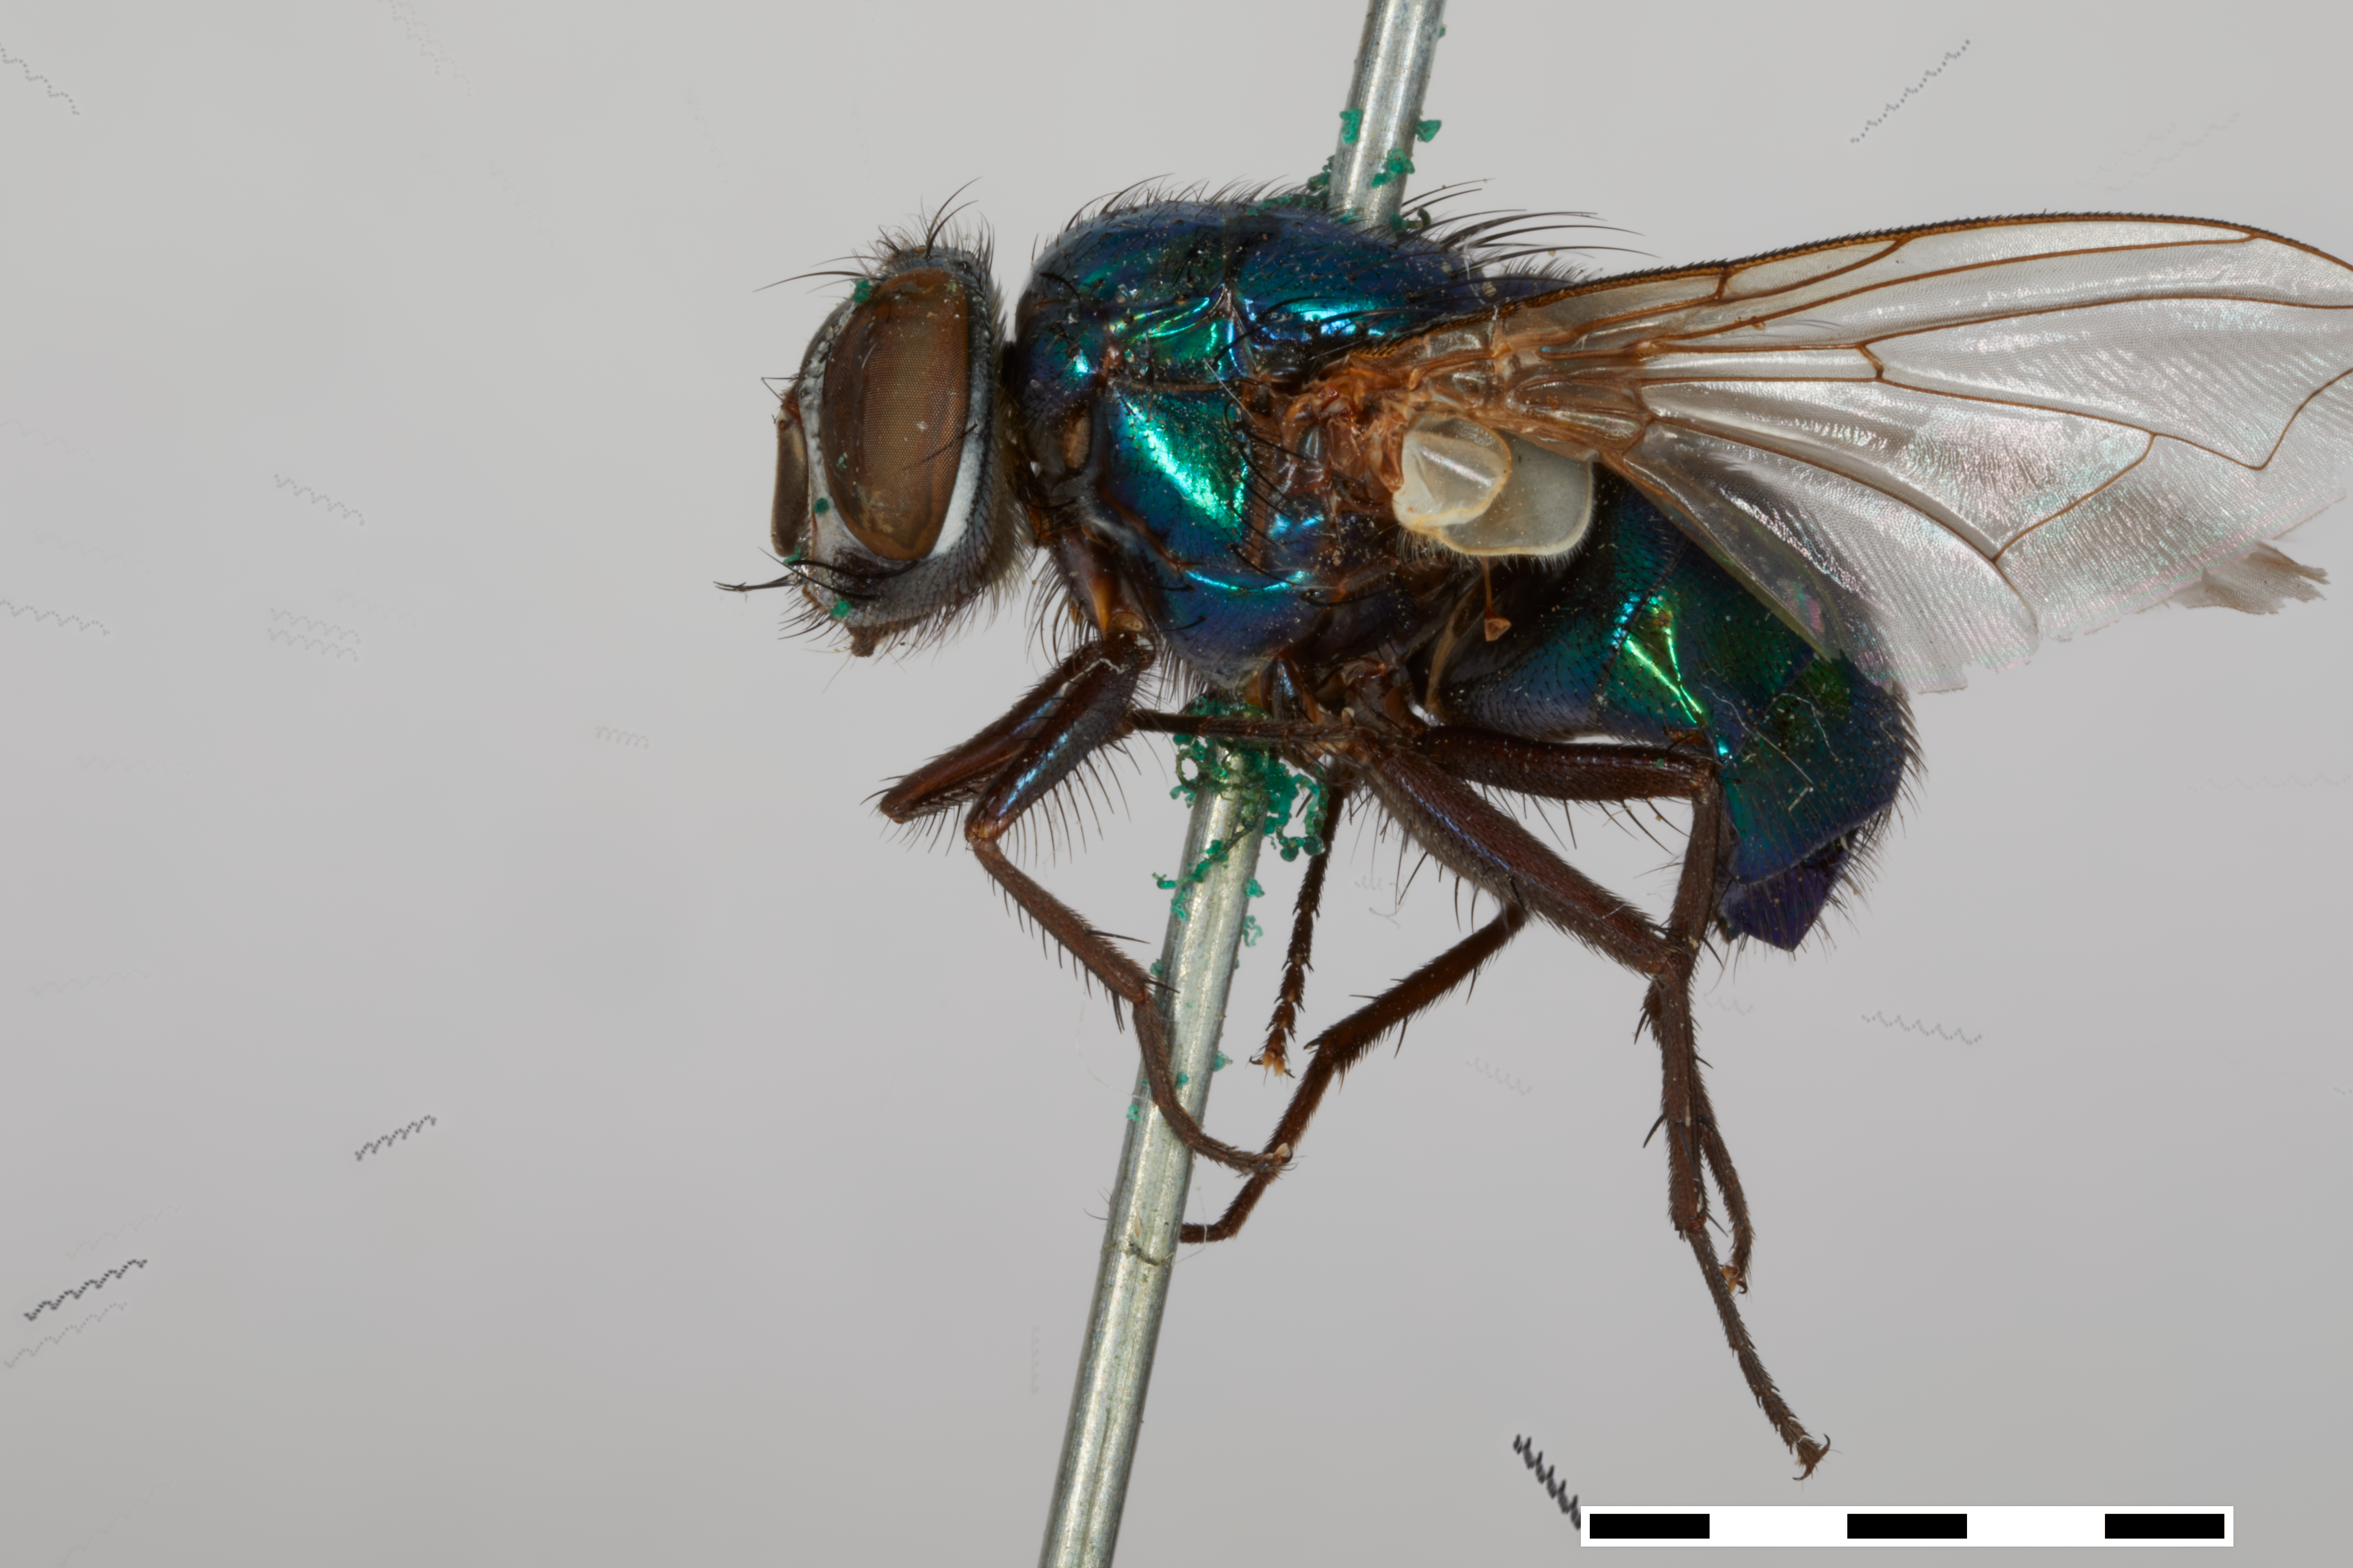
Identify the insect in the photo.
Lucillia unicolor (also Phaenicia mexicana)
